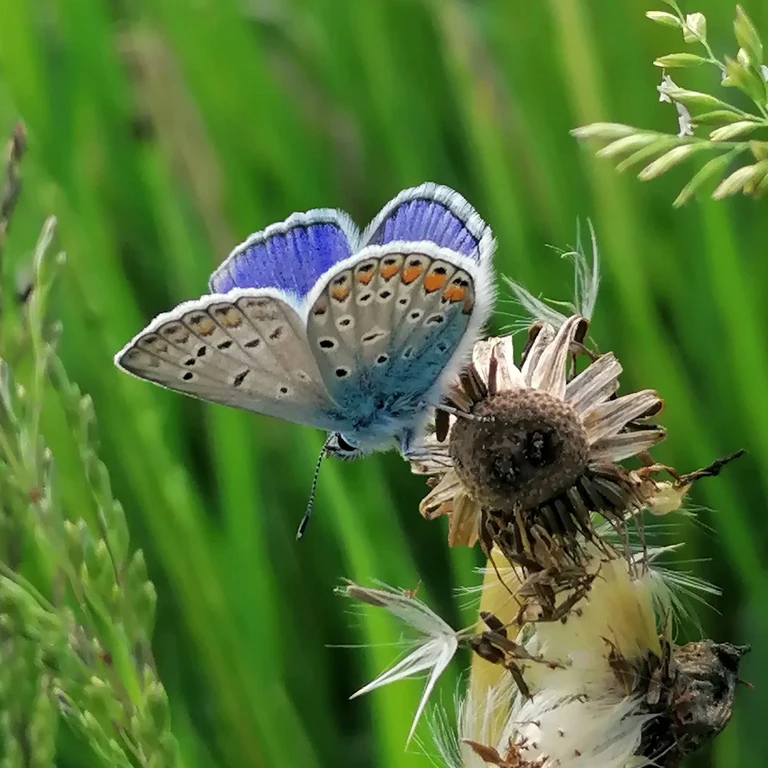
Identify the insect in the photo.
Polyommatus icarus
